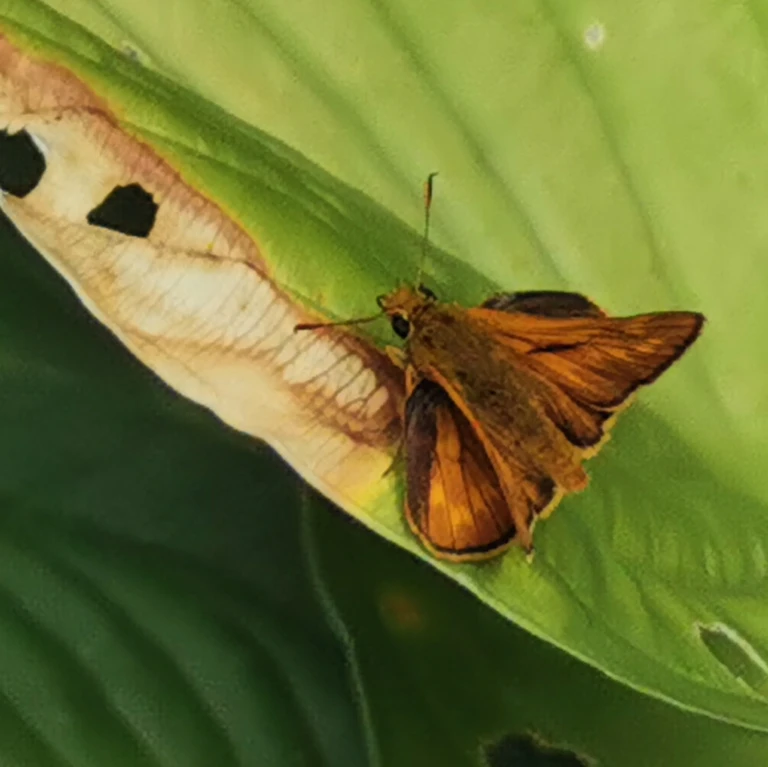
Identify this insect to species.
Ochlodes sylvanus (also Ochlodes venata)
